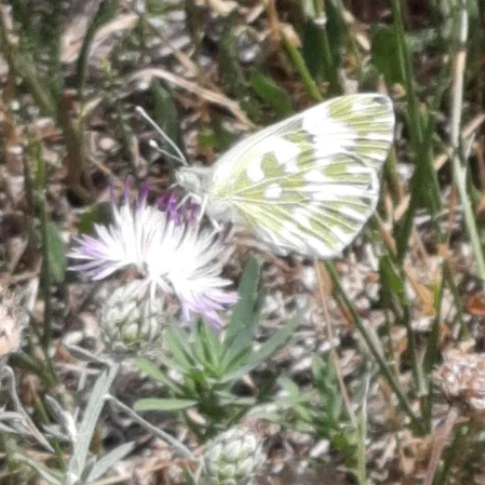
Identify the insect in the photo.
Pontia edusa
